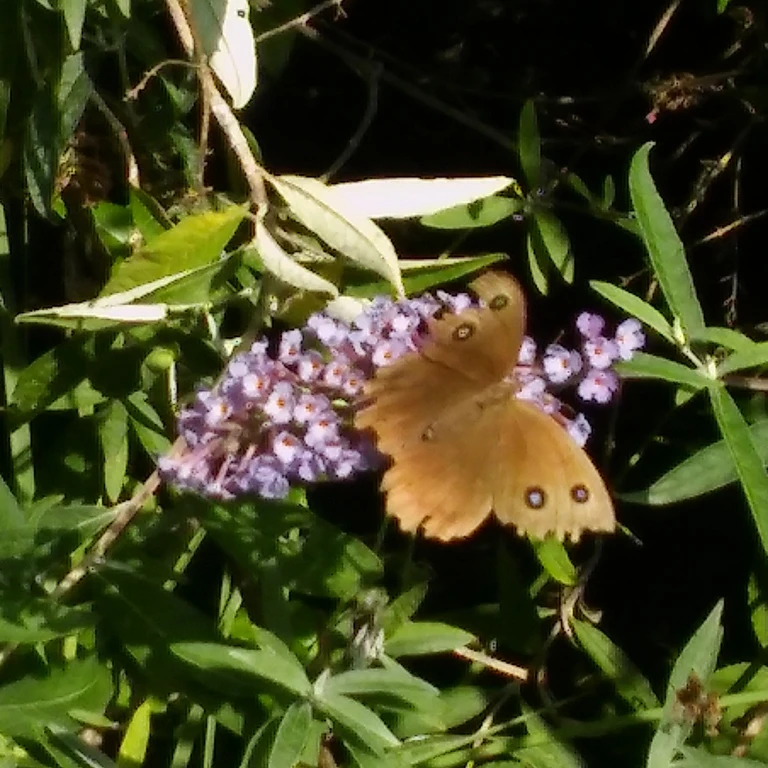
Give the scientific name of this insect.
Minois dryas
